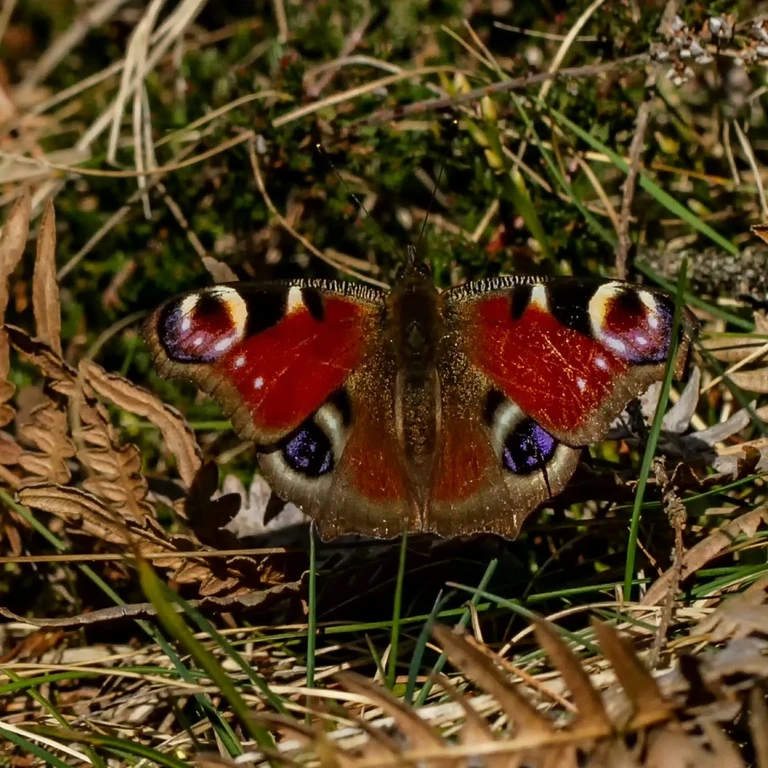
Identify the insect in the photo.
Aglais io
